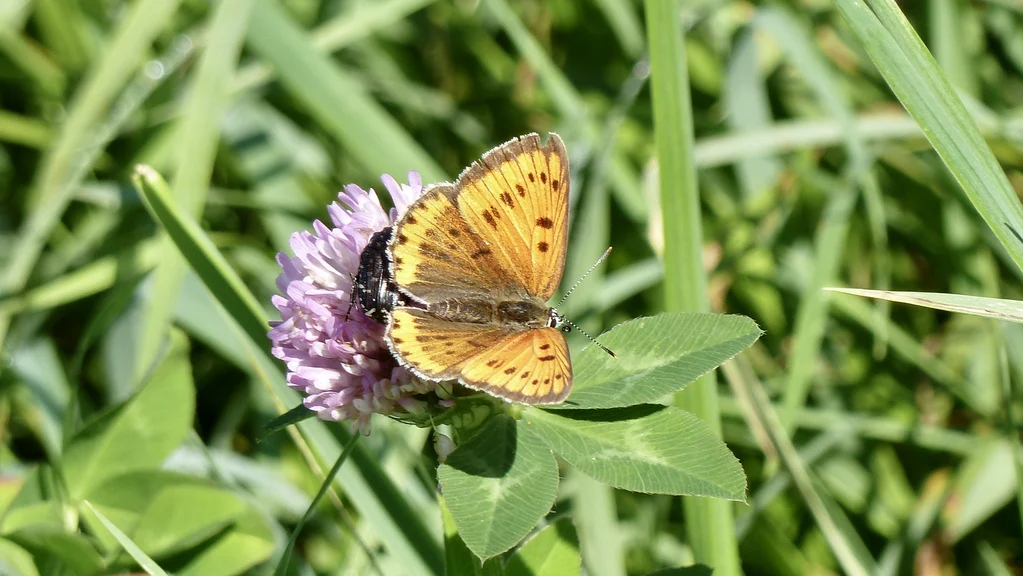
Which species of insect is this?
Lycaena dispar
